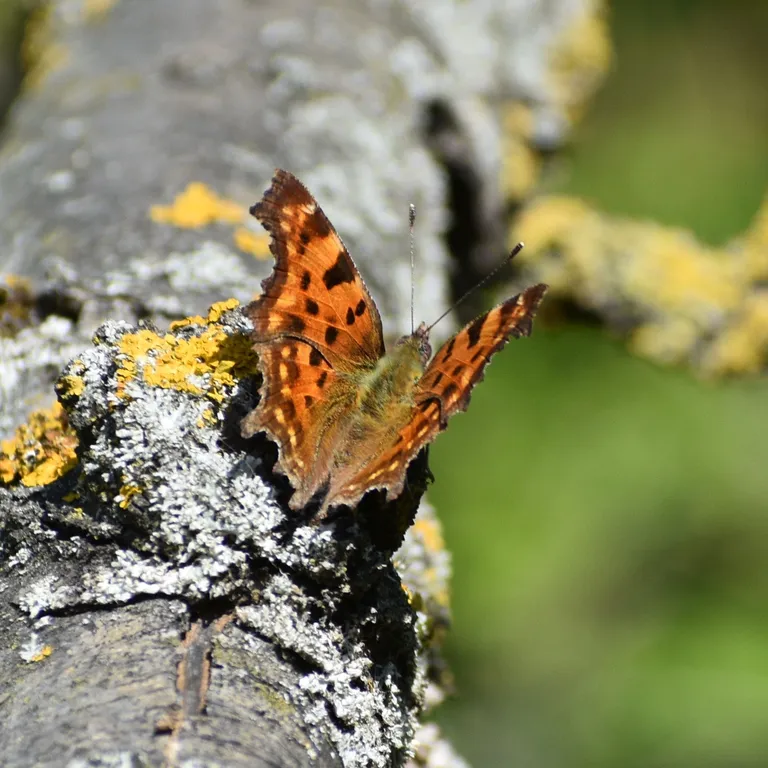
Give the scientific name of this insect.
Polygonia c-album
